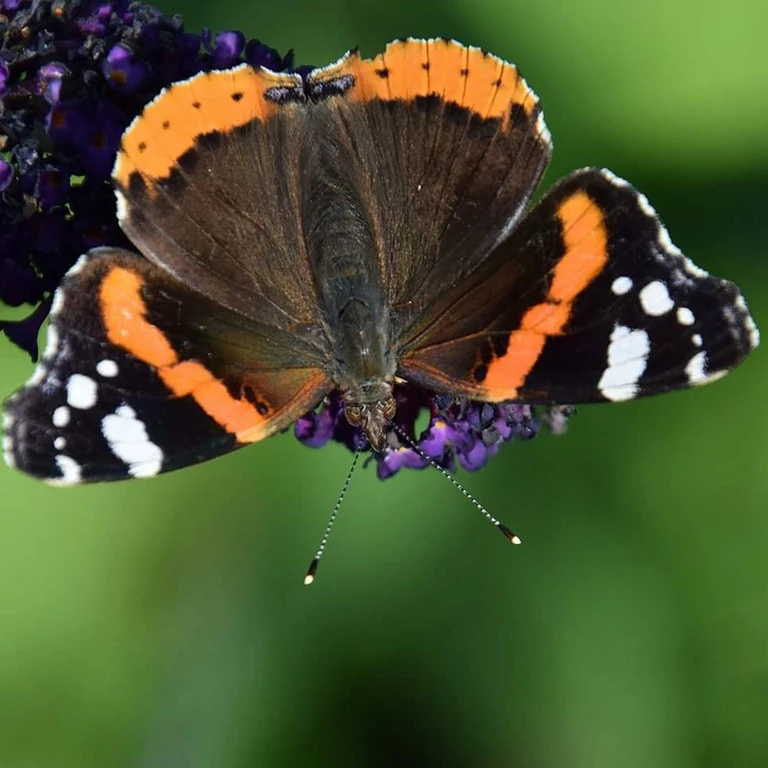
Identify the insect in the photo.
Vanessa atalanta
